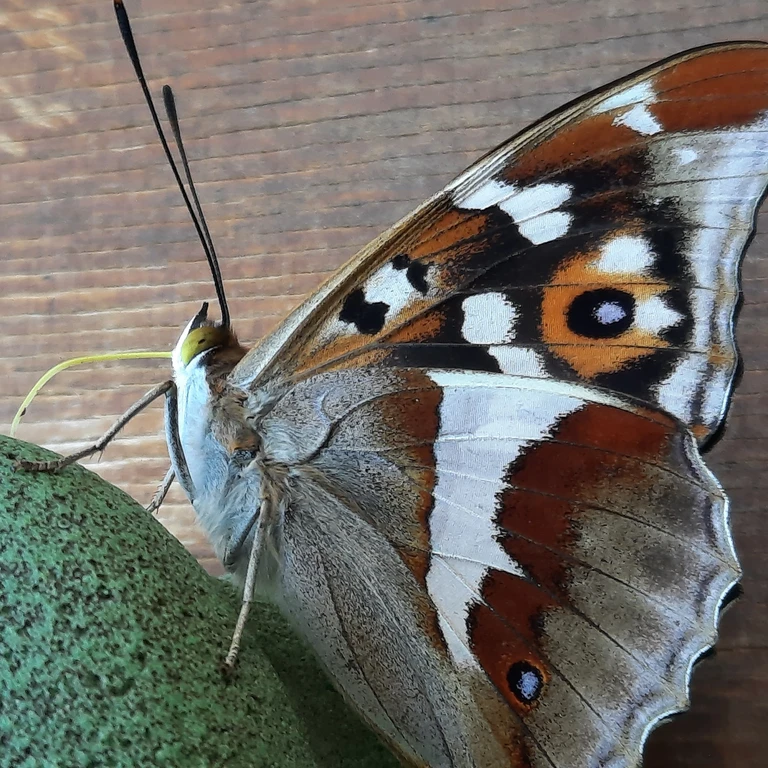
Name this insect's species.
Apatura iris
